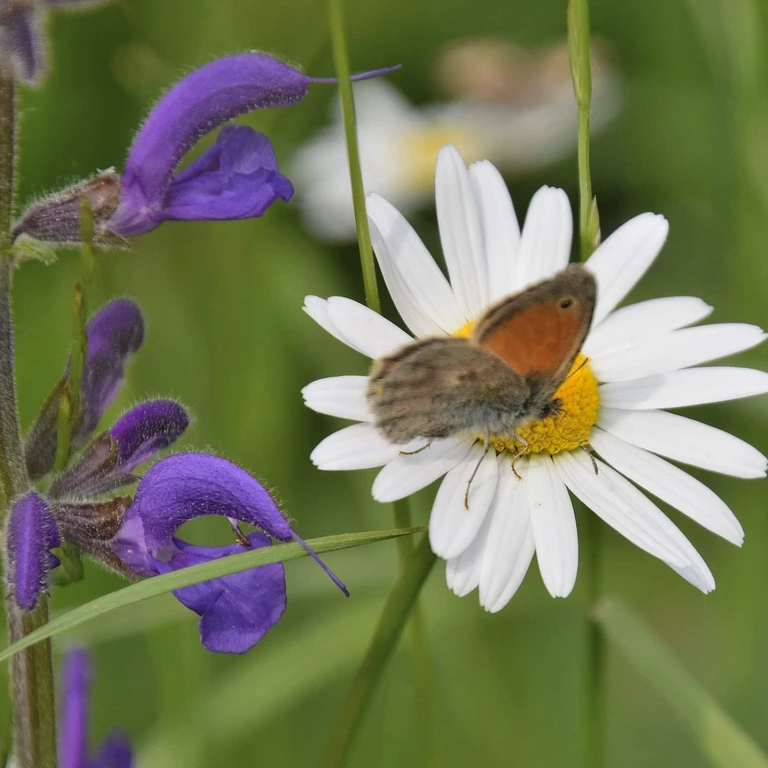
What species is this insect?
Coenonympha pamphilus
